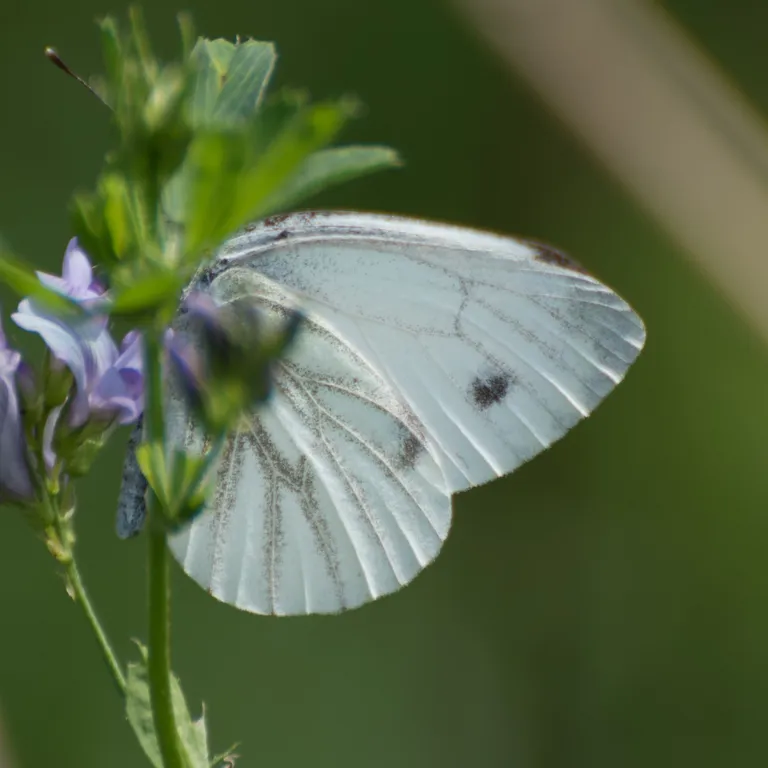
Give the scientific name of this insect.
Pieris napi
